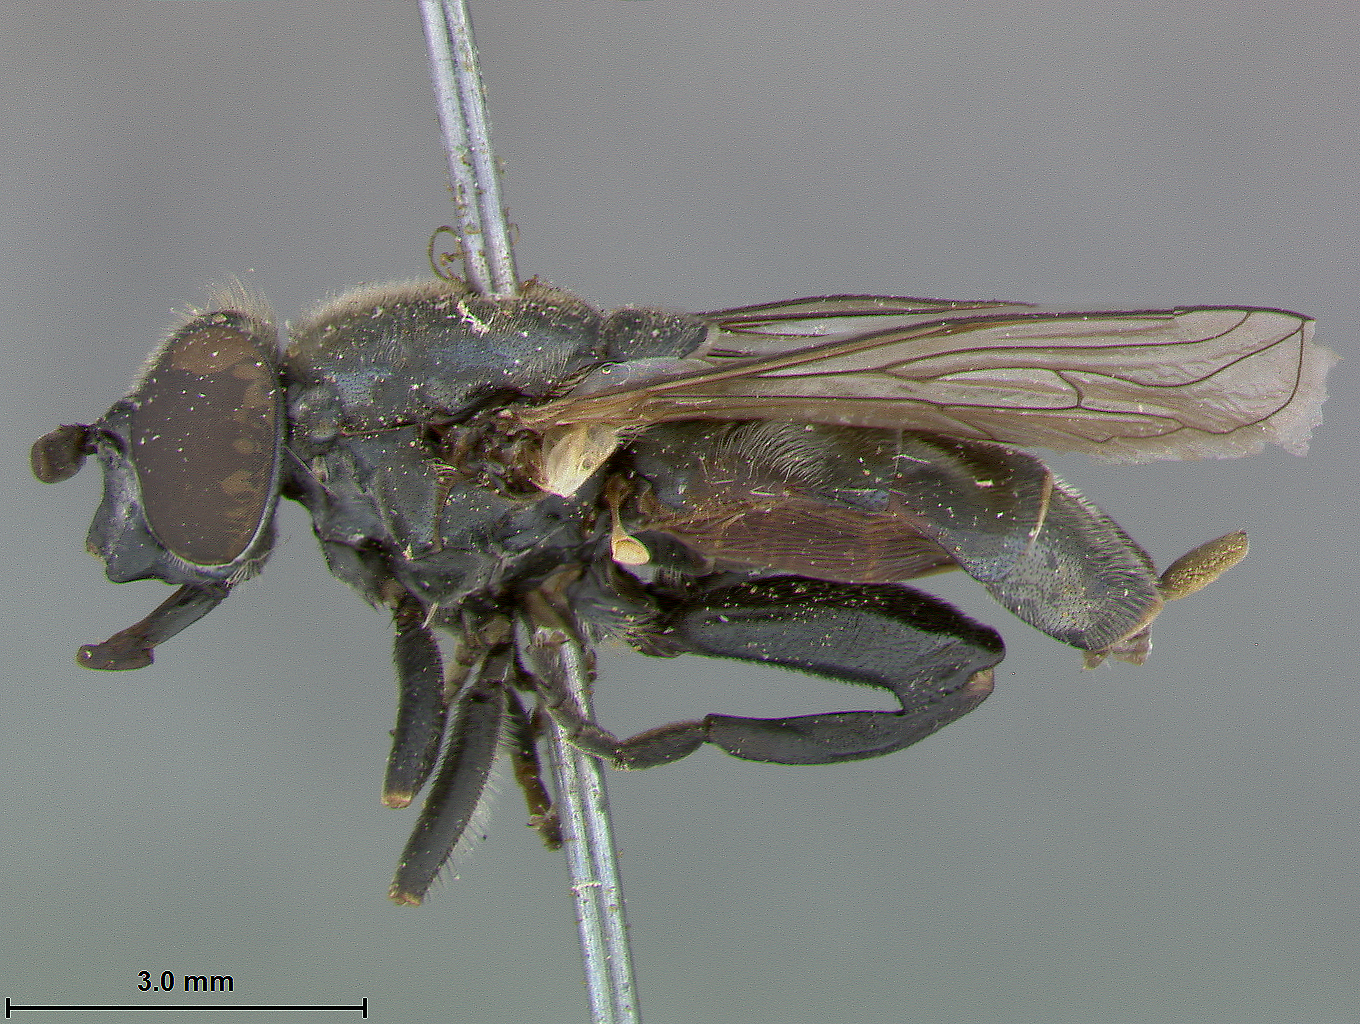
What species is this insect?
Tropidia nigricornis
